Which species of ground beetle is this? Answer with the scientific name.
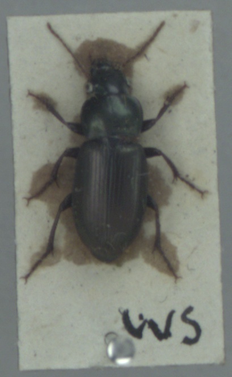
Harpalus affinis
